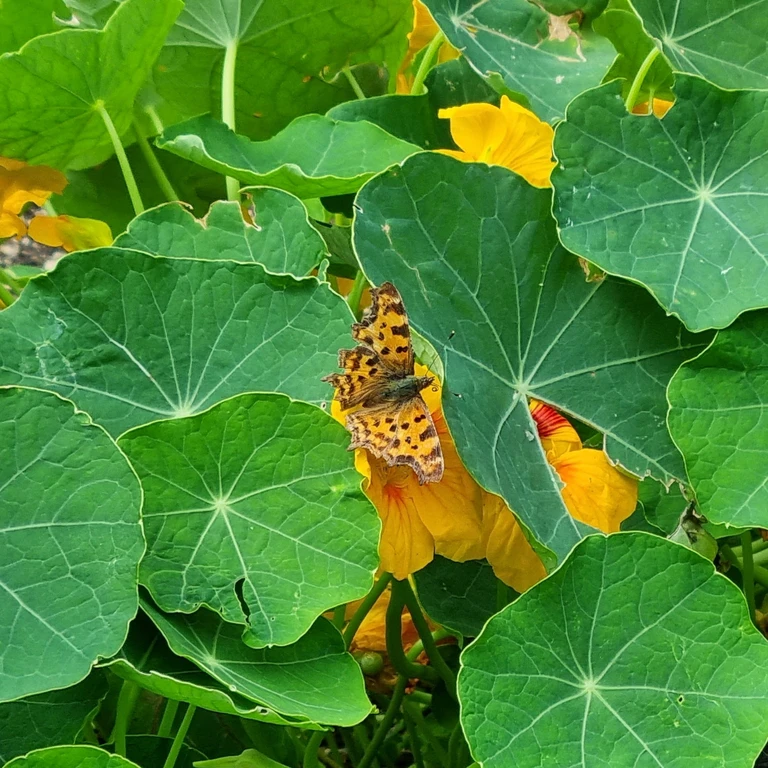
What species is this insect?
Polygonia c-album
